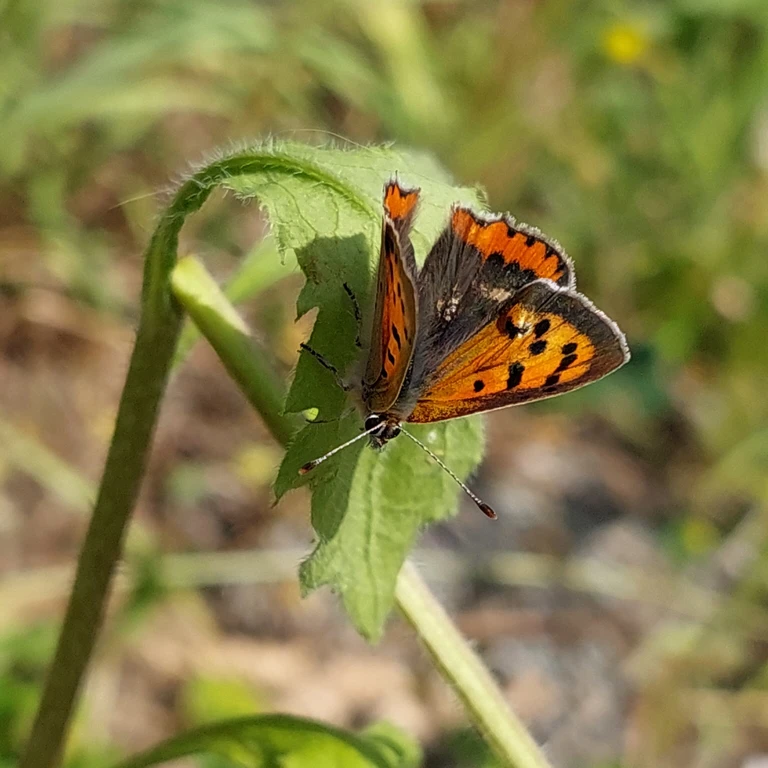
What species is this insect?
Lycaena phlaeas
